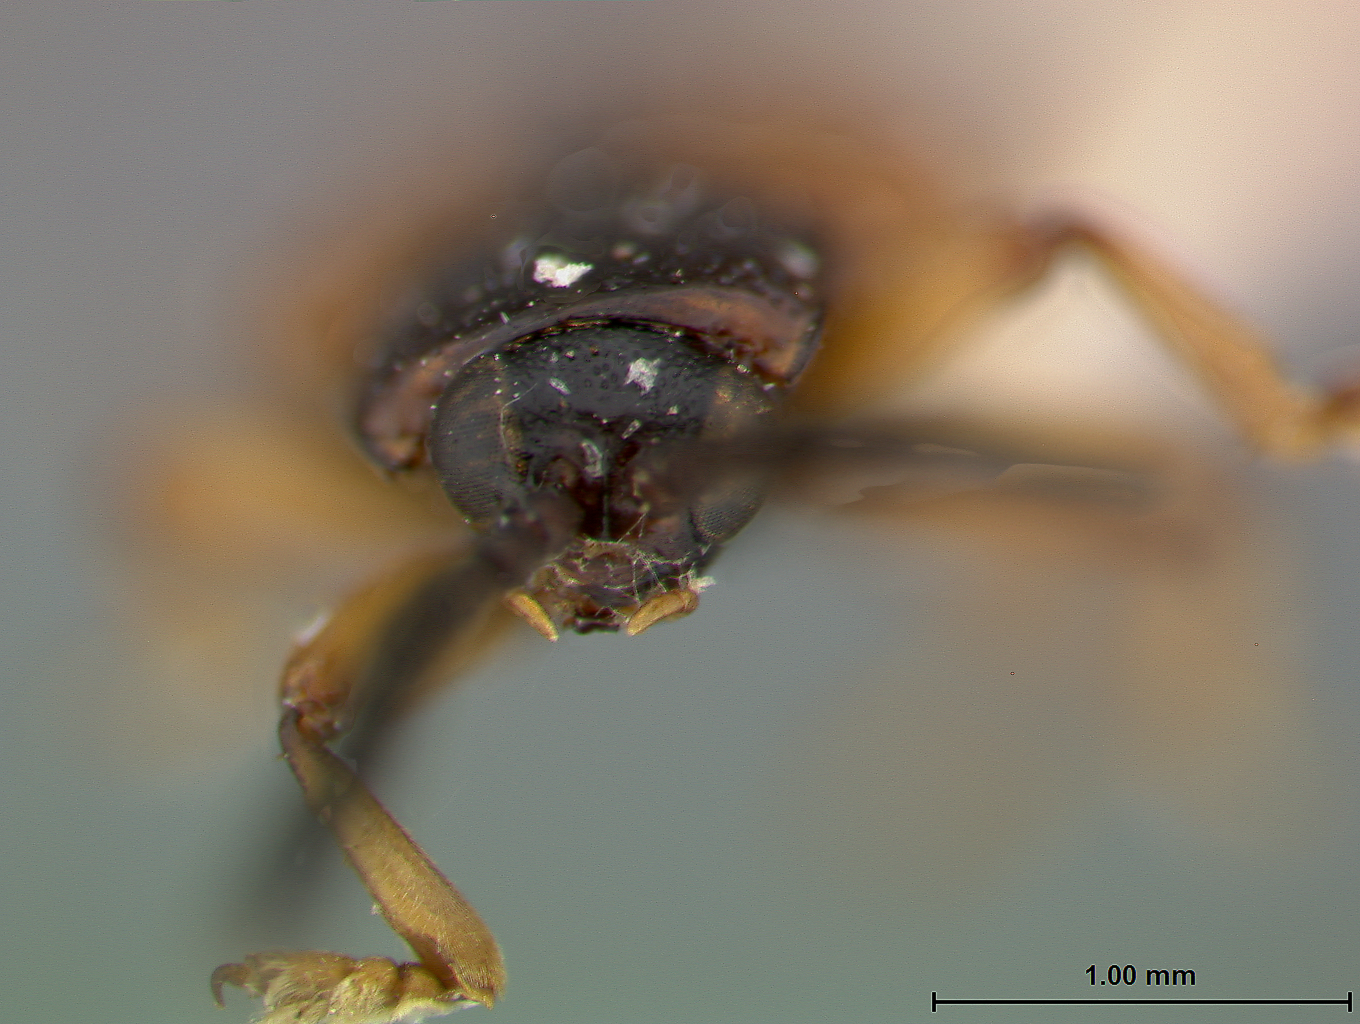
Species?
Cephaloleia turrialbana
